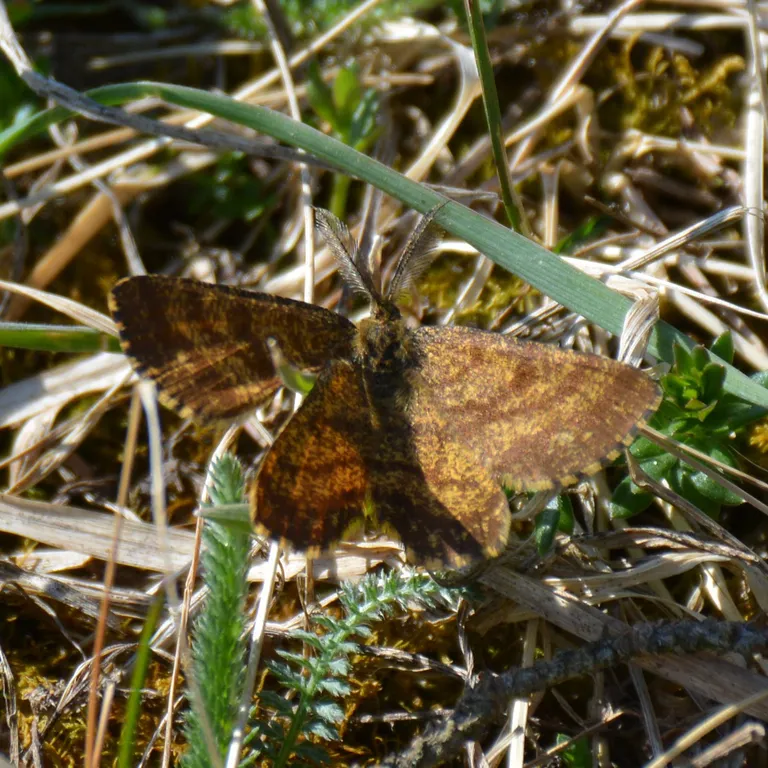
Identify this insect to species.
Ematurga atomaria
